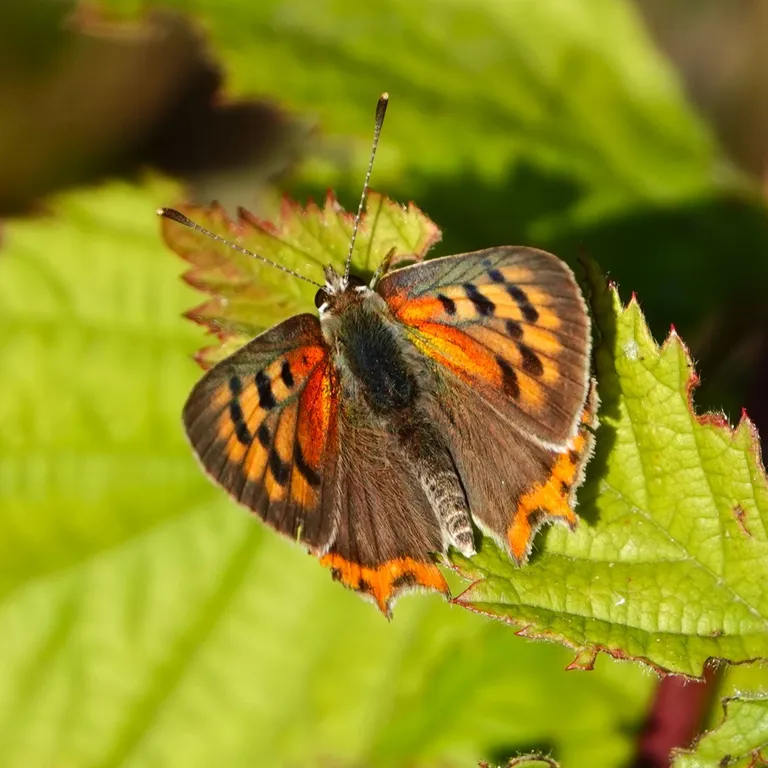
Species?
Lycaena phlaeas
